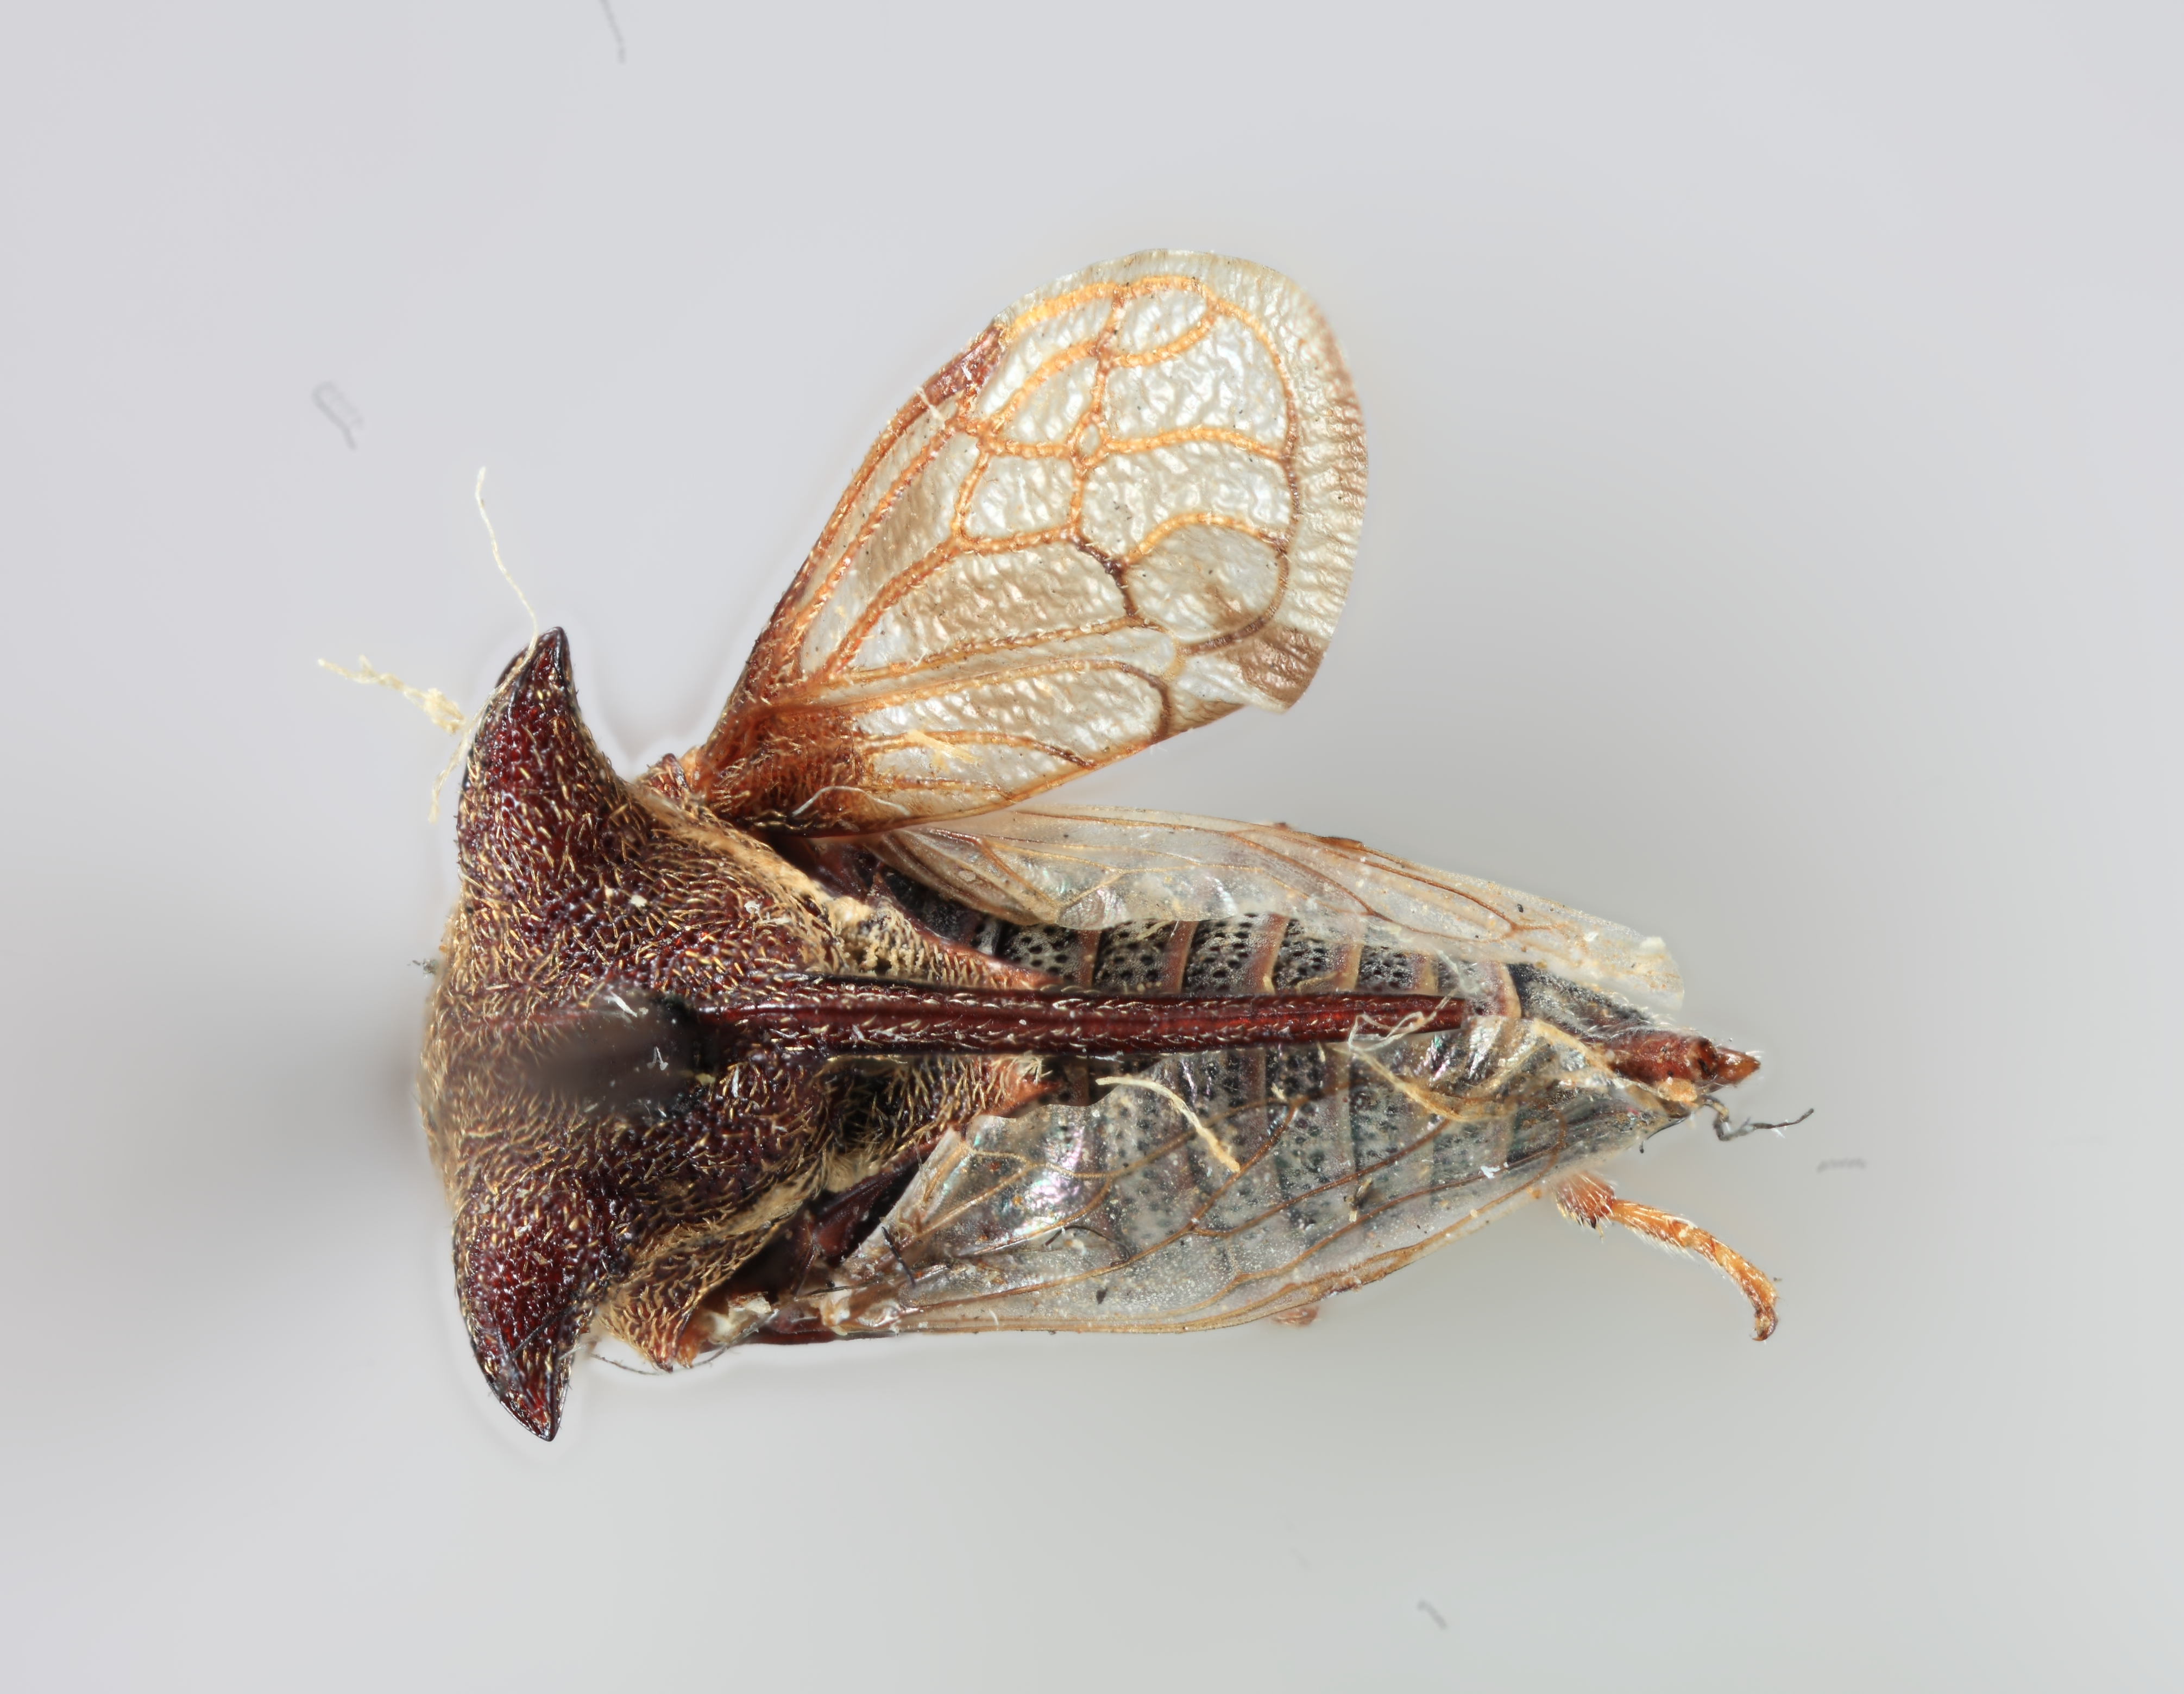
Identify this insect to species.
Anchonoides minutus
